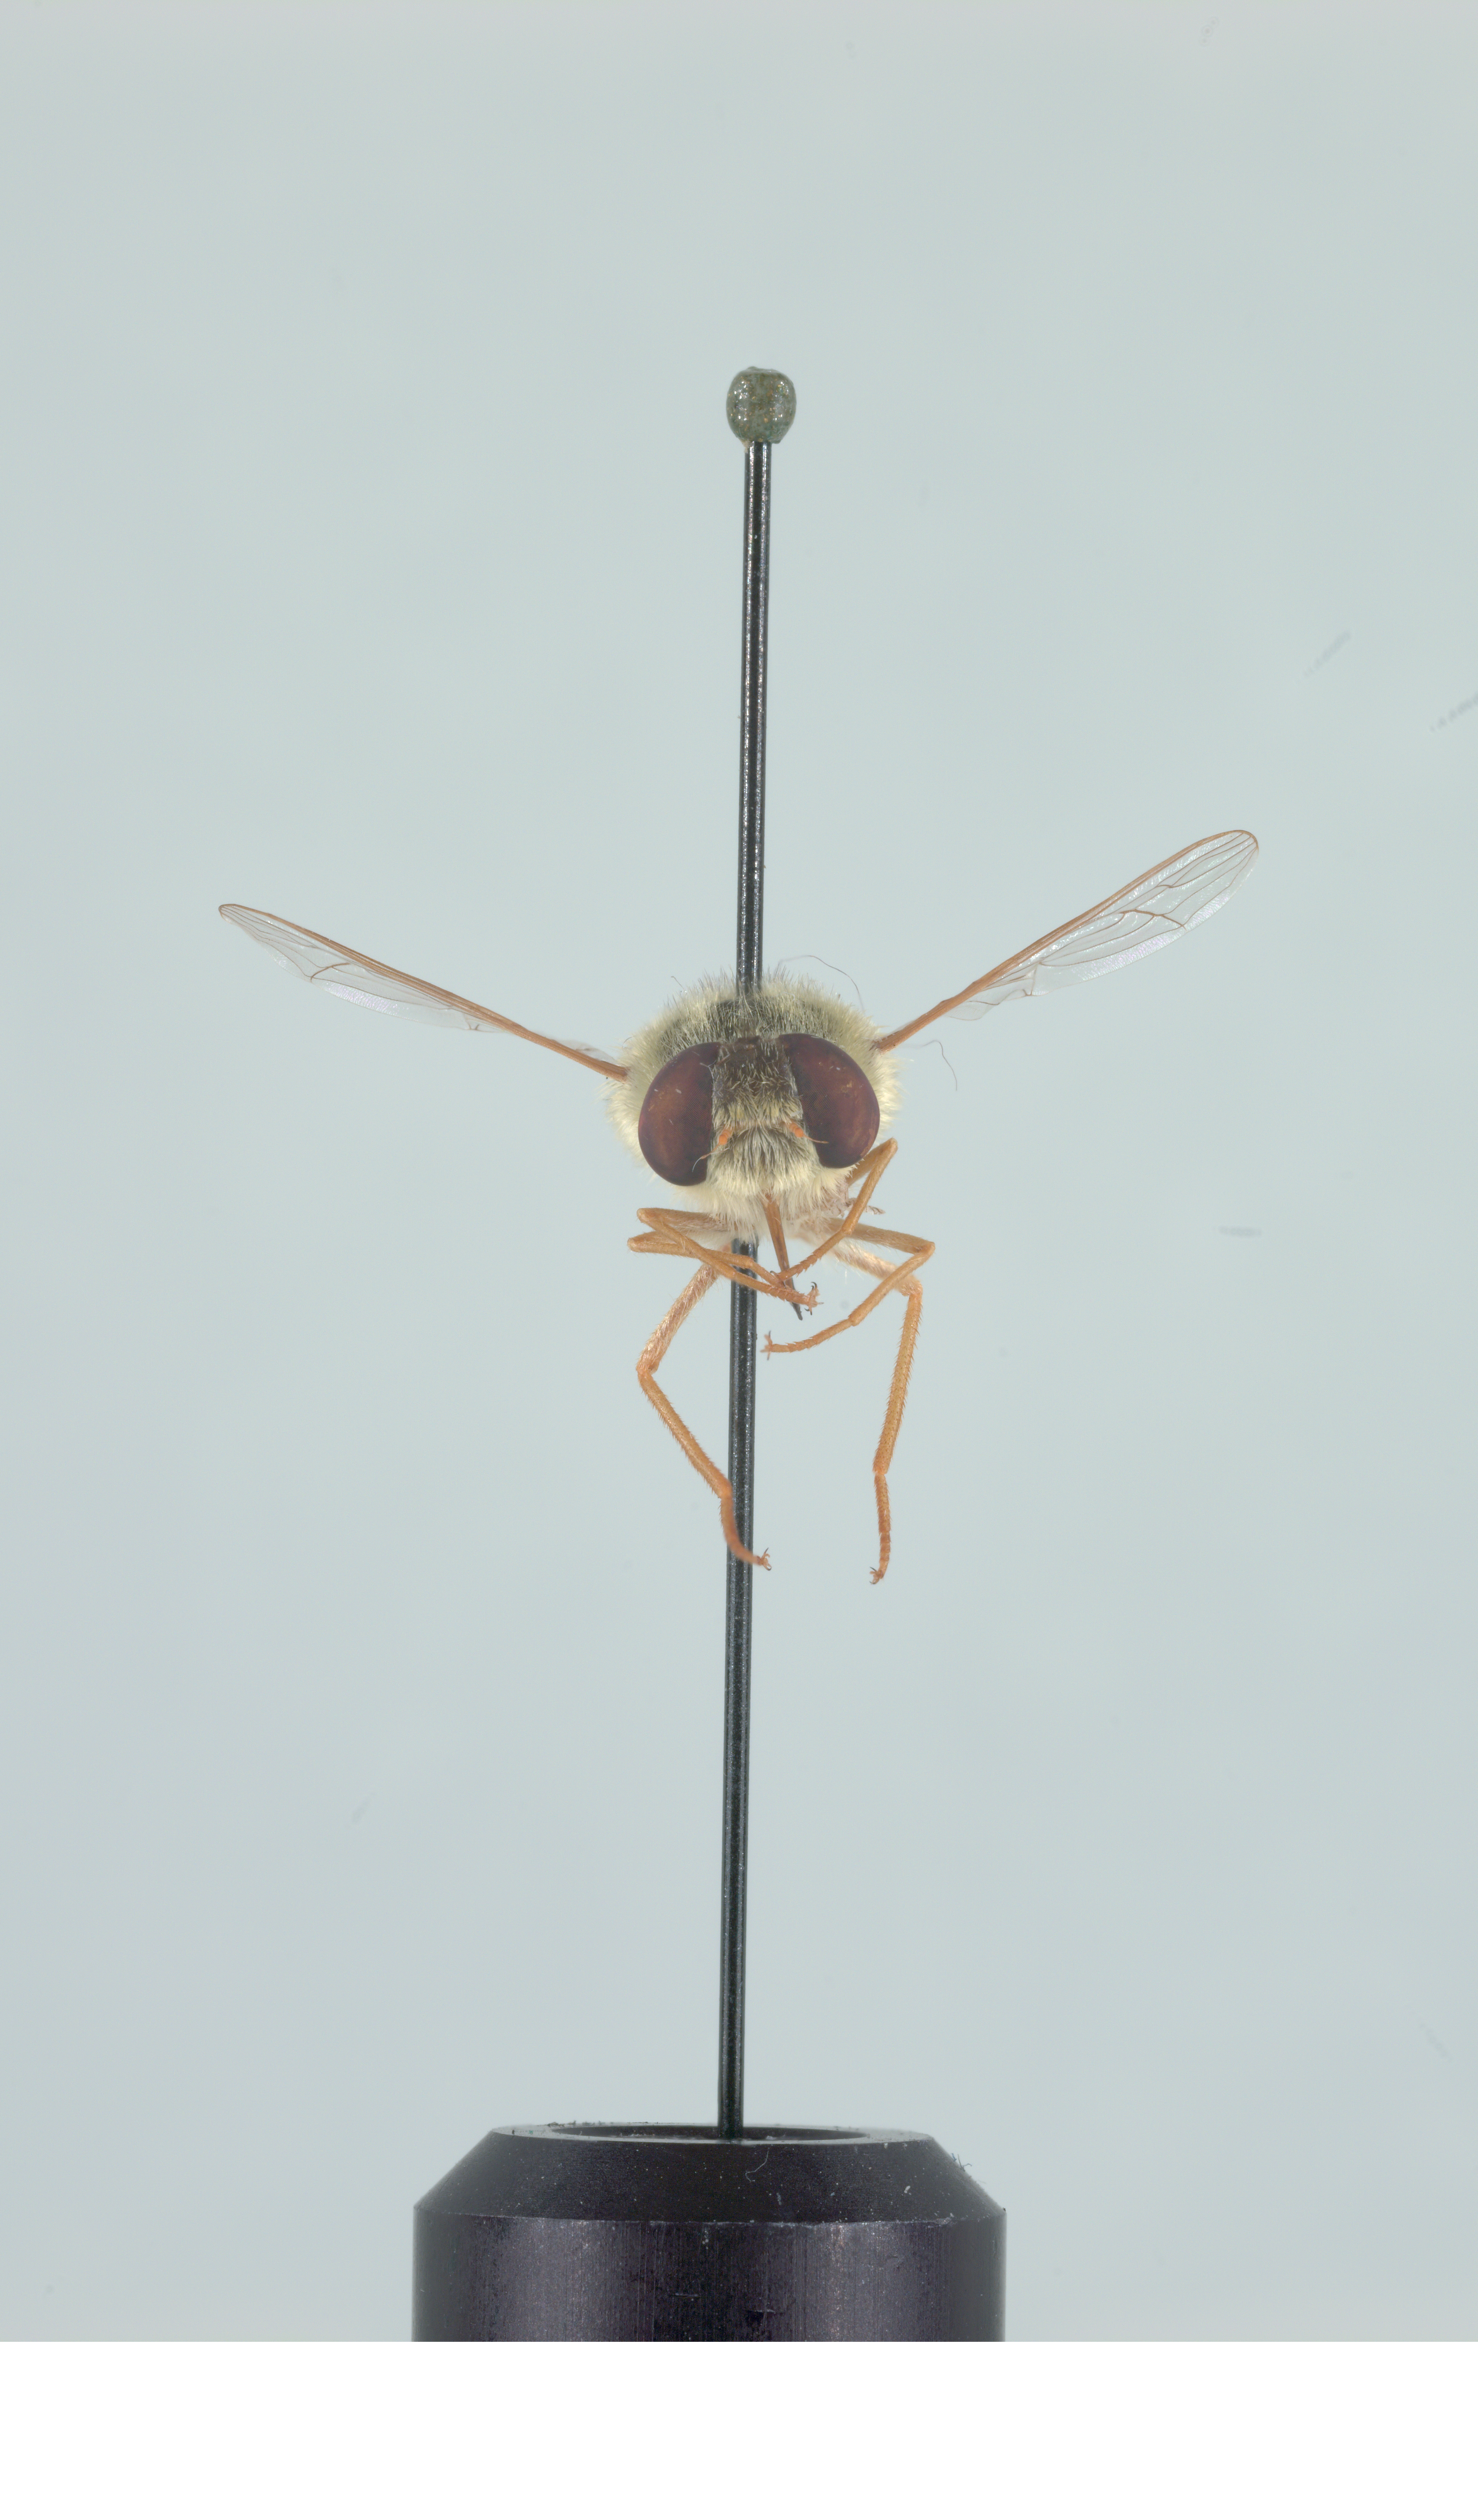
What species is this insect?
Neorhynchocephalus sackenii
